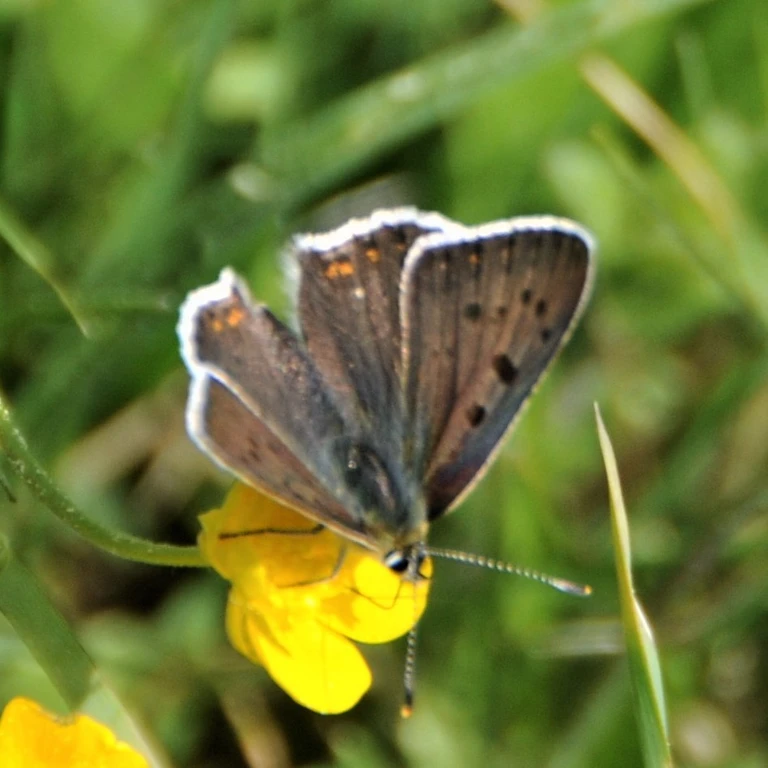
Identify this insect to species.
Lycaena tityrus (also Loweia tityrus)
